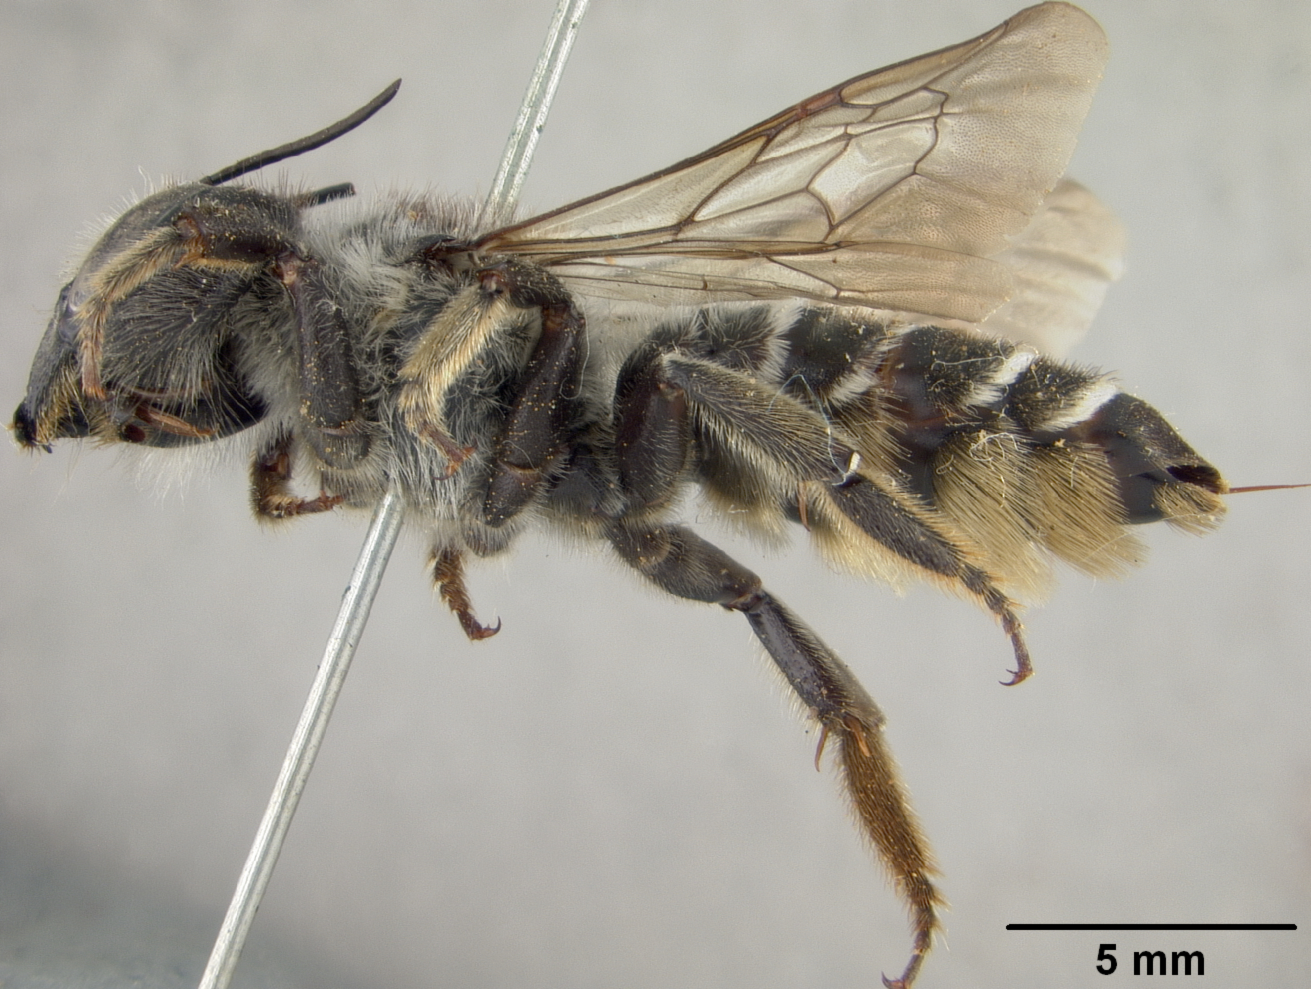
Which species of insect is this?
Megachile sapellonis
